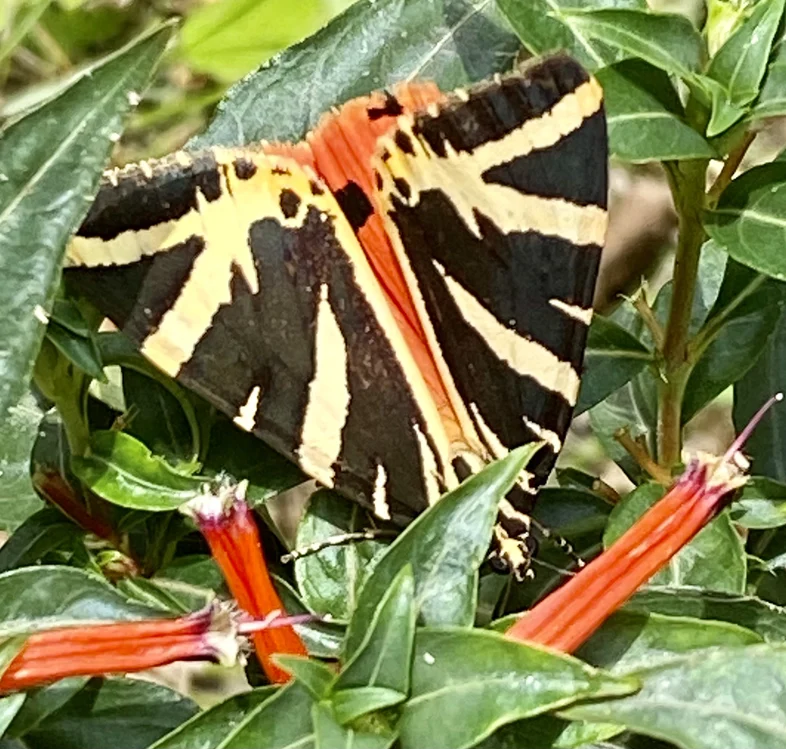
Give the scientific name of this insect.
Euplagia quadripunctaria
